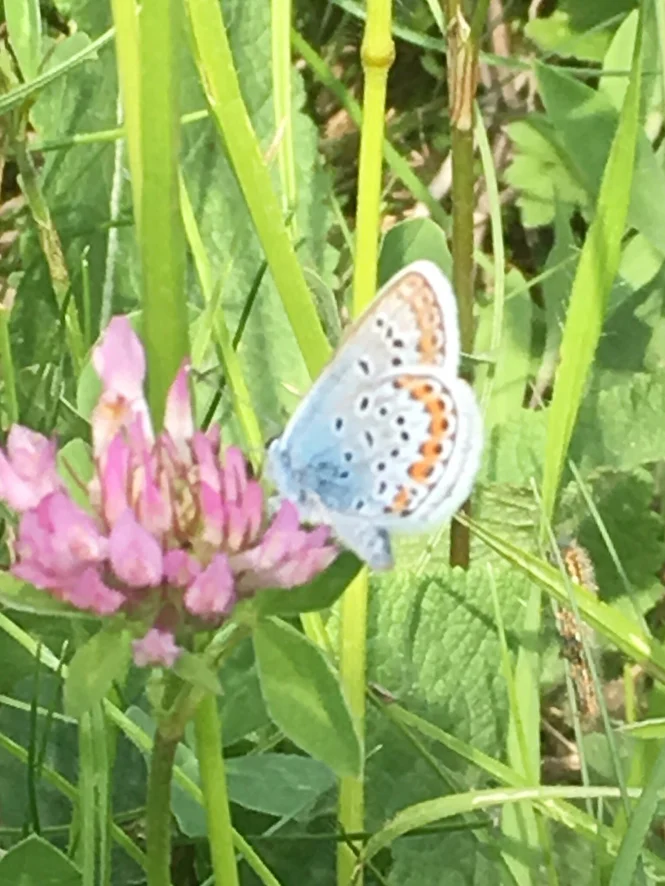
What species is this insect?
Plebejus argus
